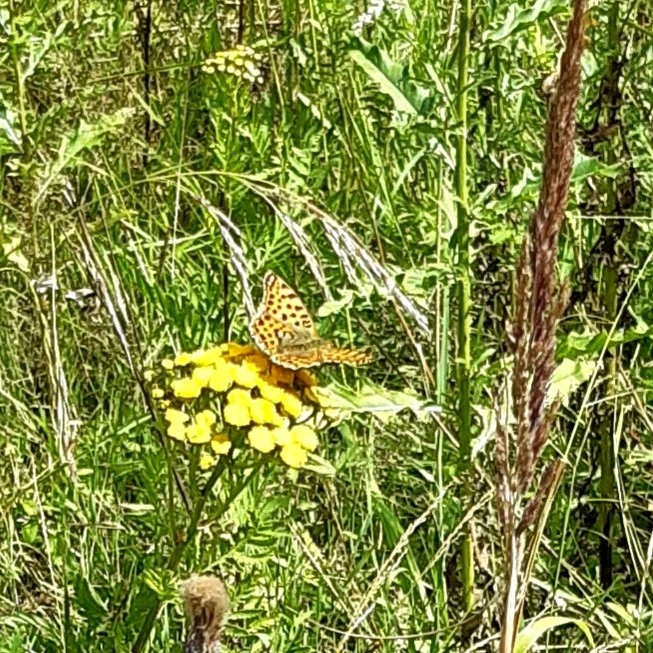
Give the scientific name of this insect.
Issoria lathonia
